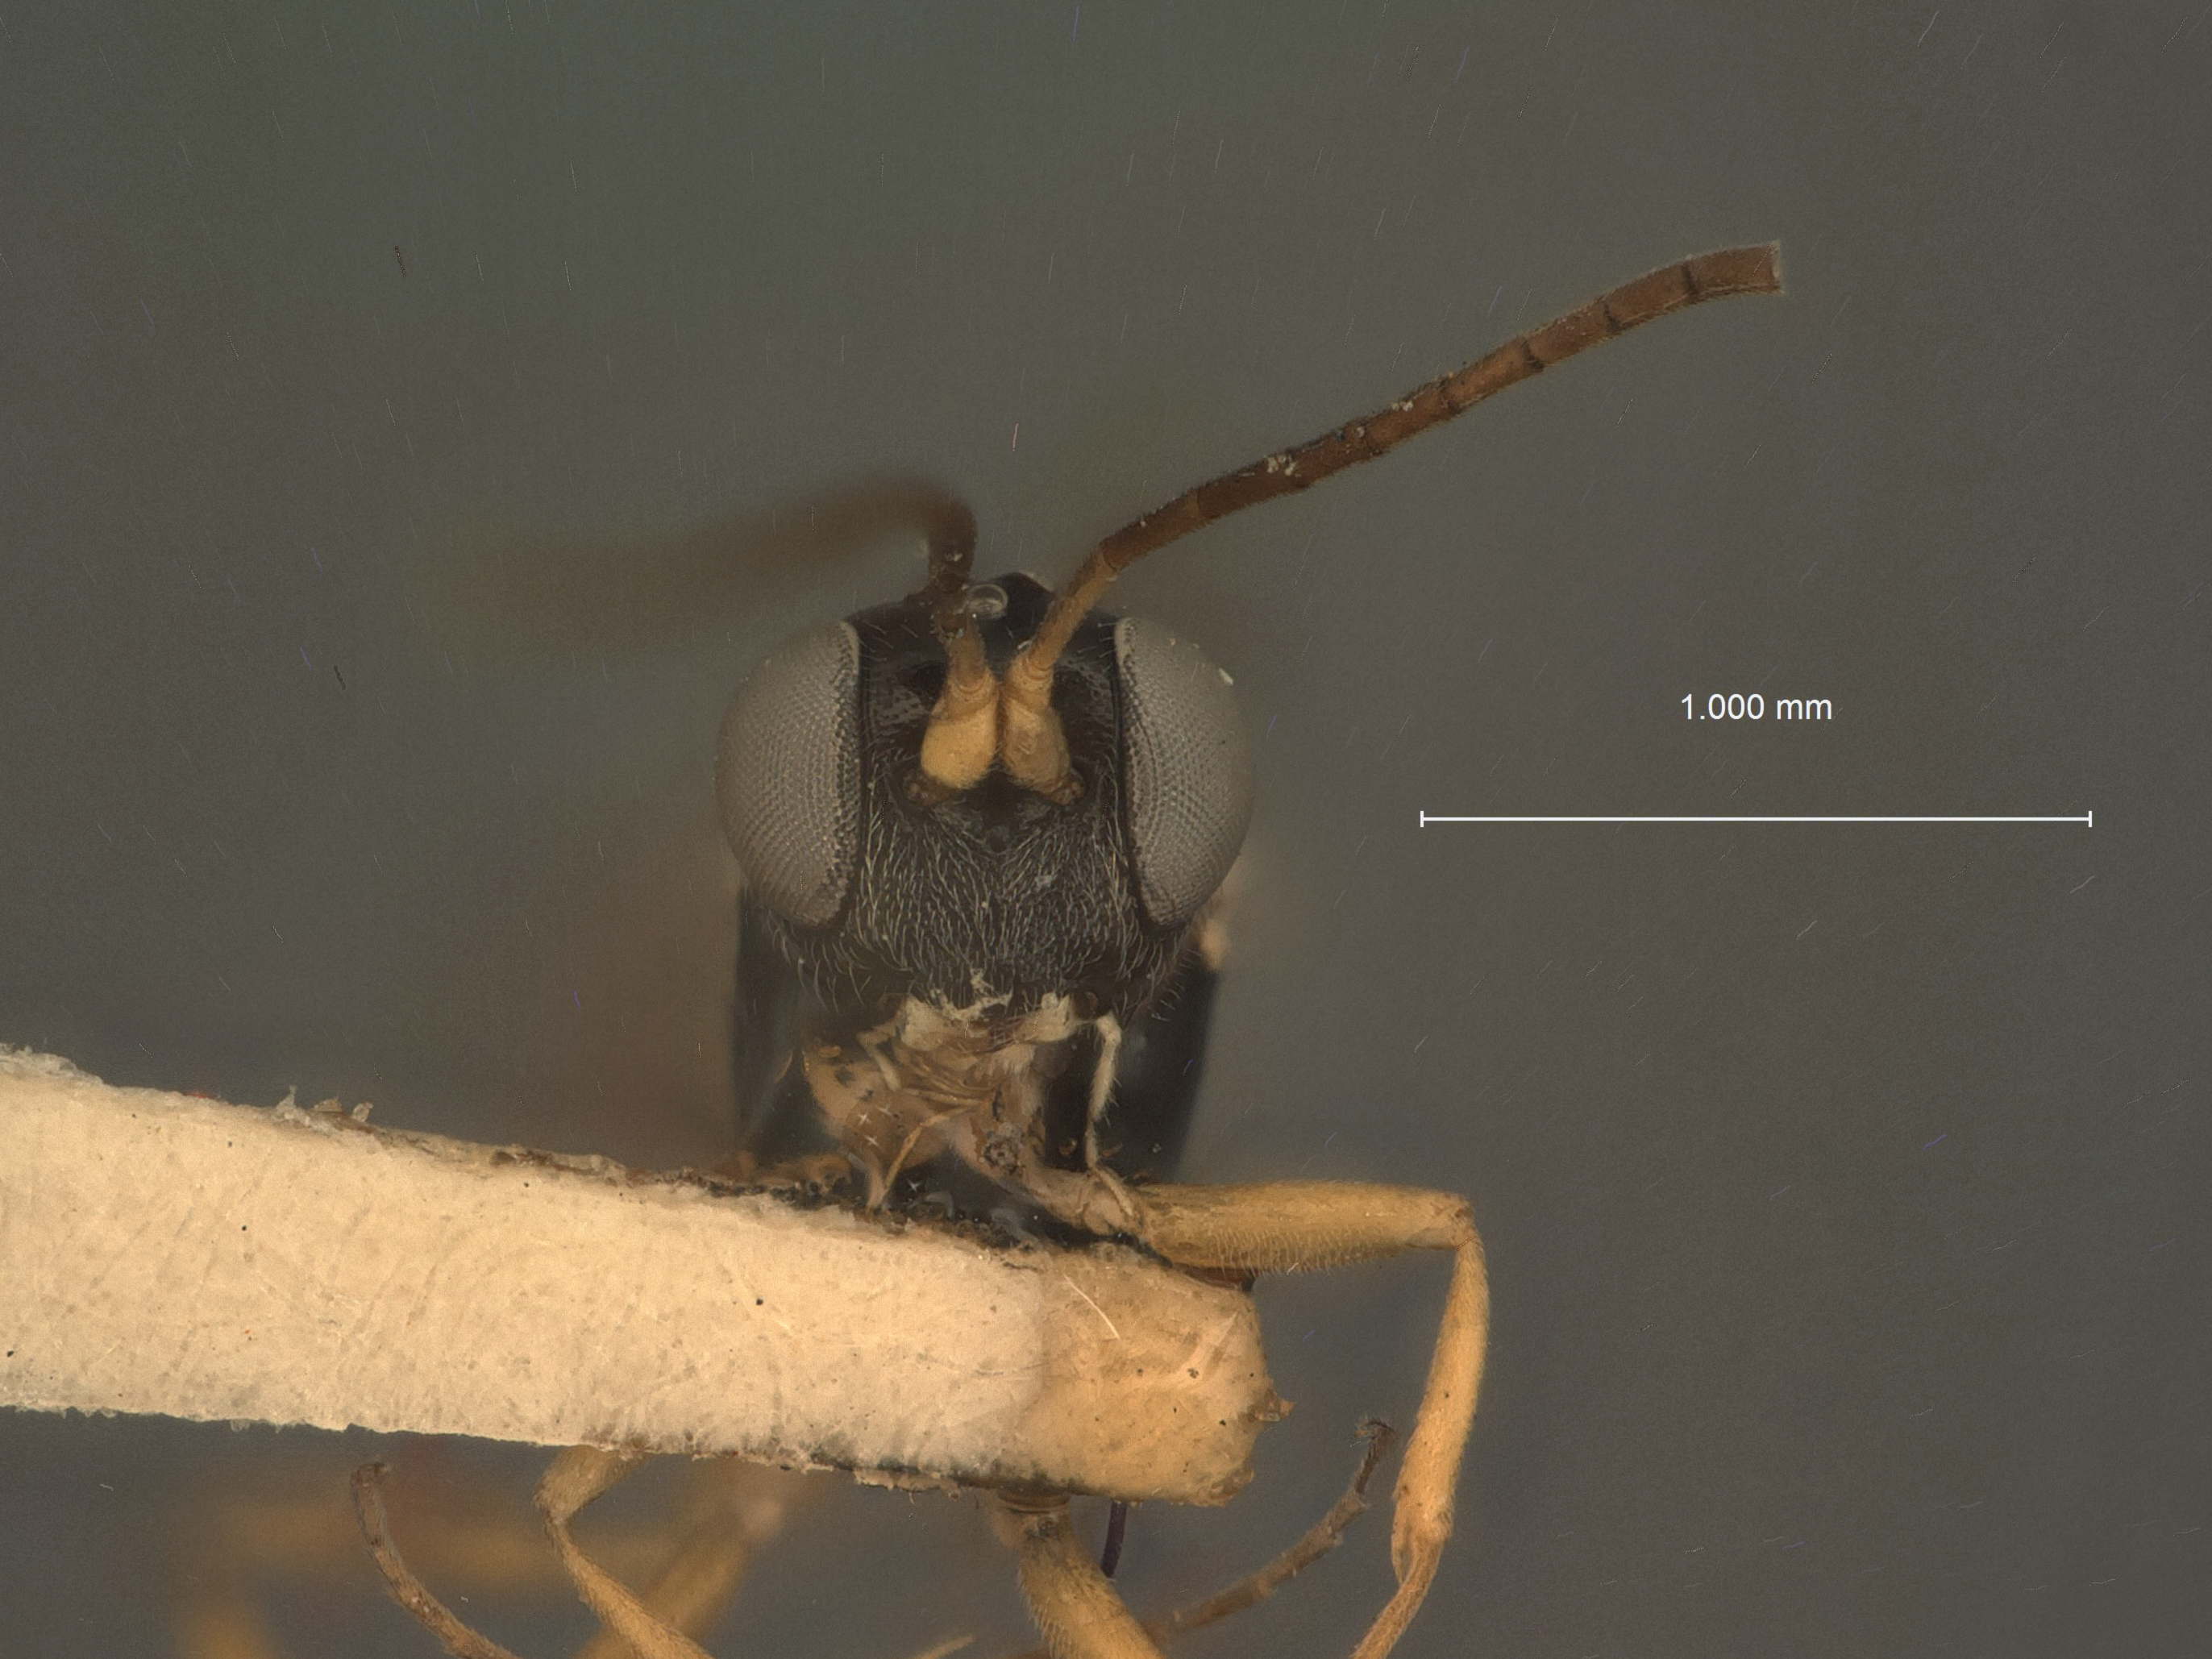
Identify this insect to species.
Diatora prodeniae
